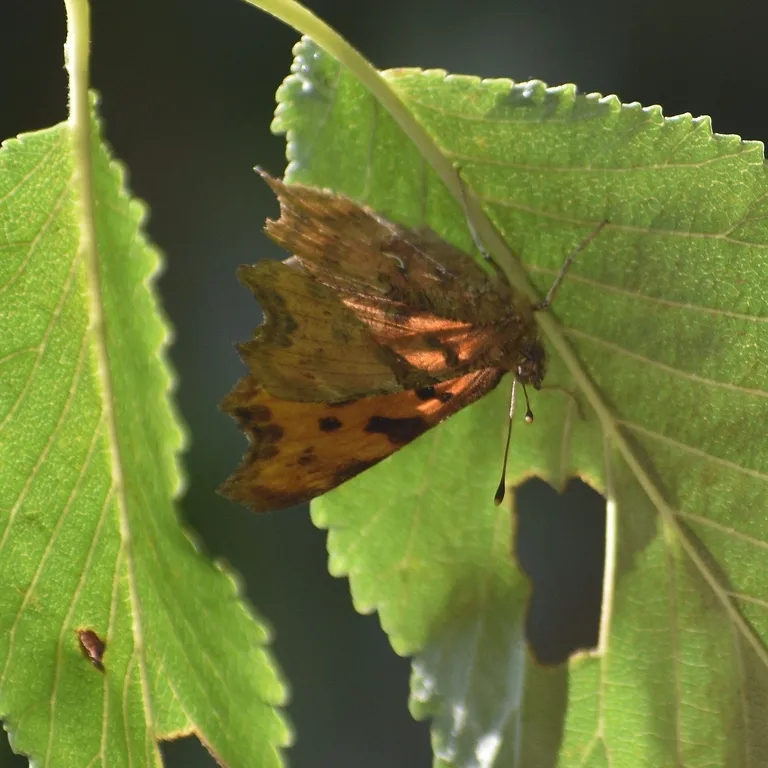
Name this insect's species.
Polygonia c-album
